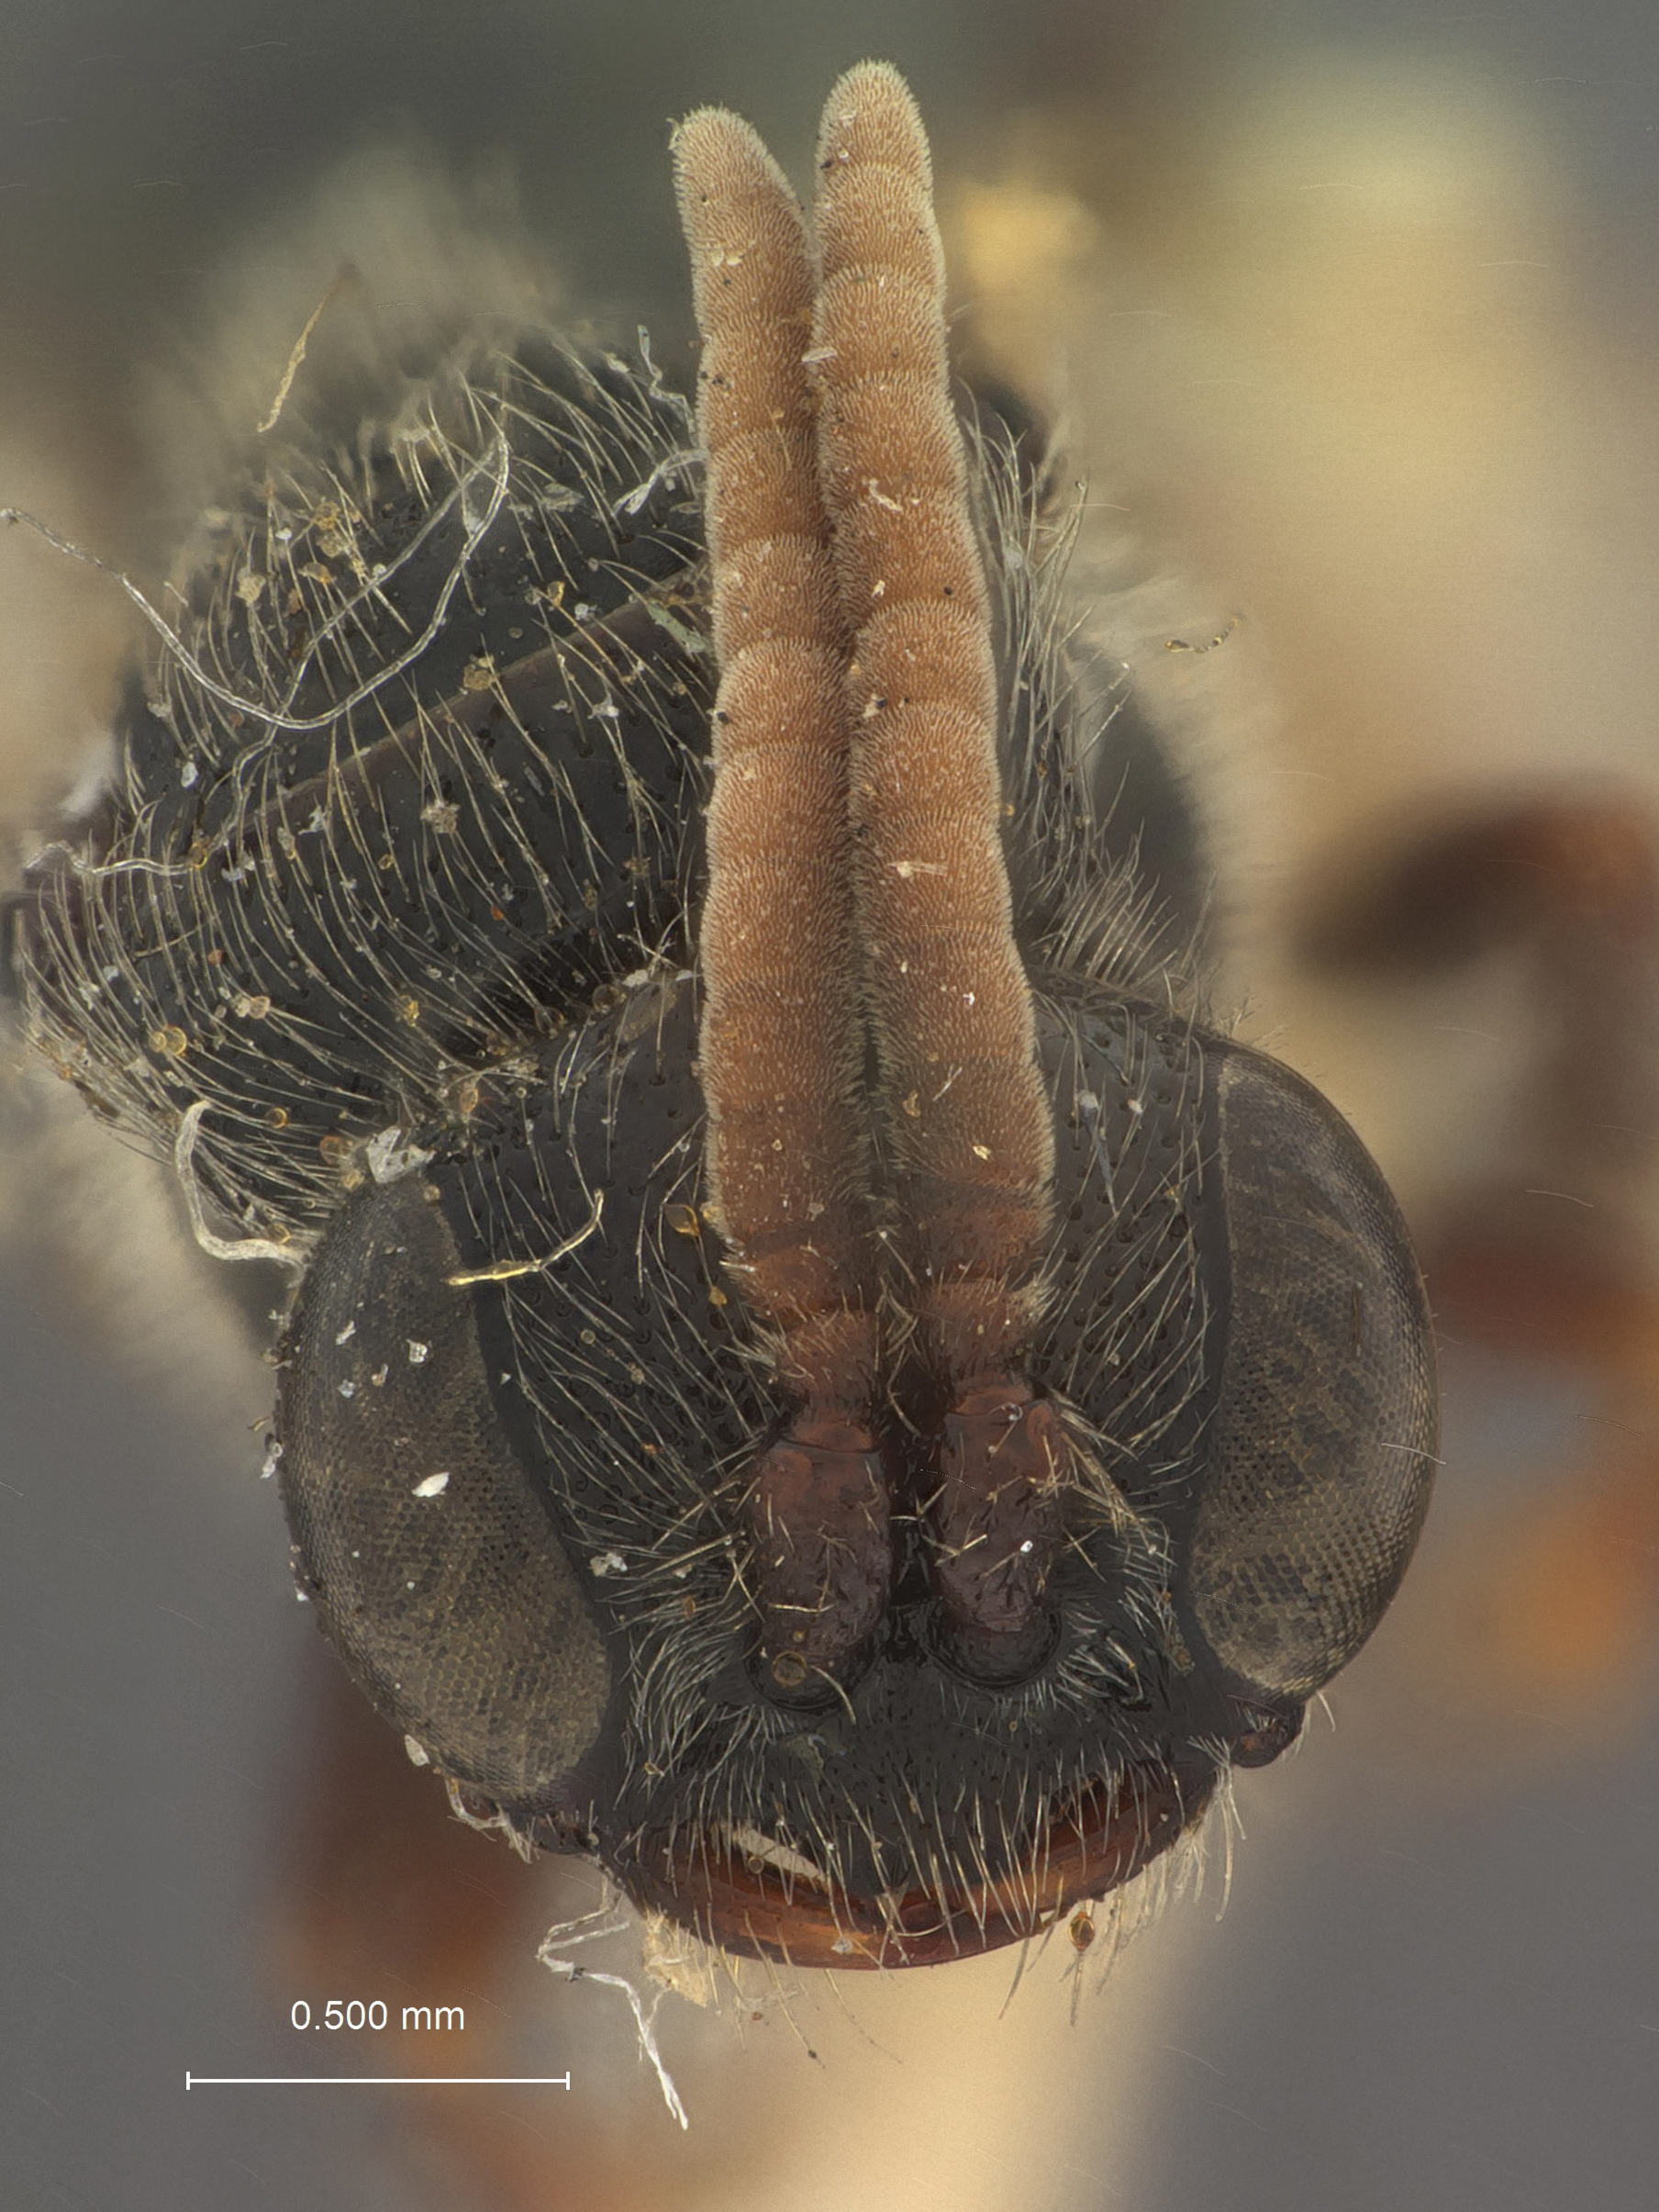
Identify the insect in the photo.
Tiphia brunneicornis
